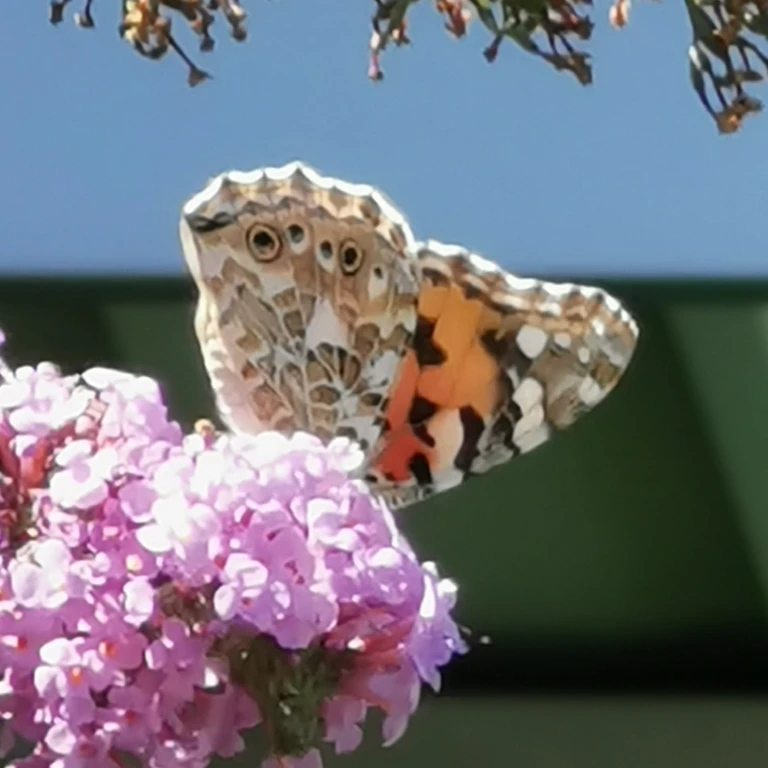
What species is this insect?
Vanessa cardui
